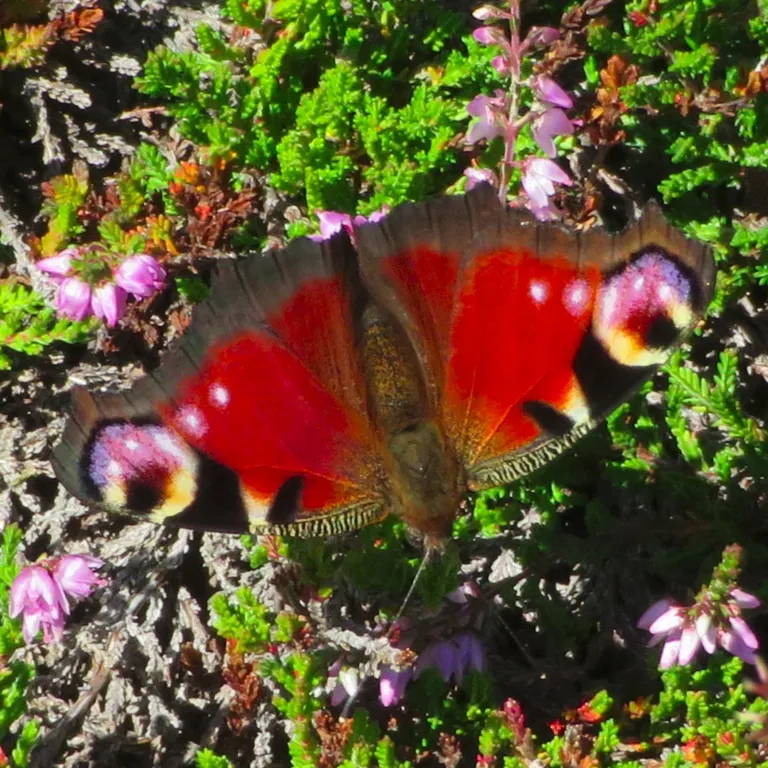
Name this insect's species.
Aglais io
